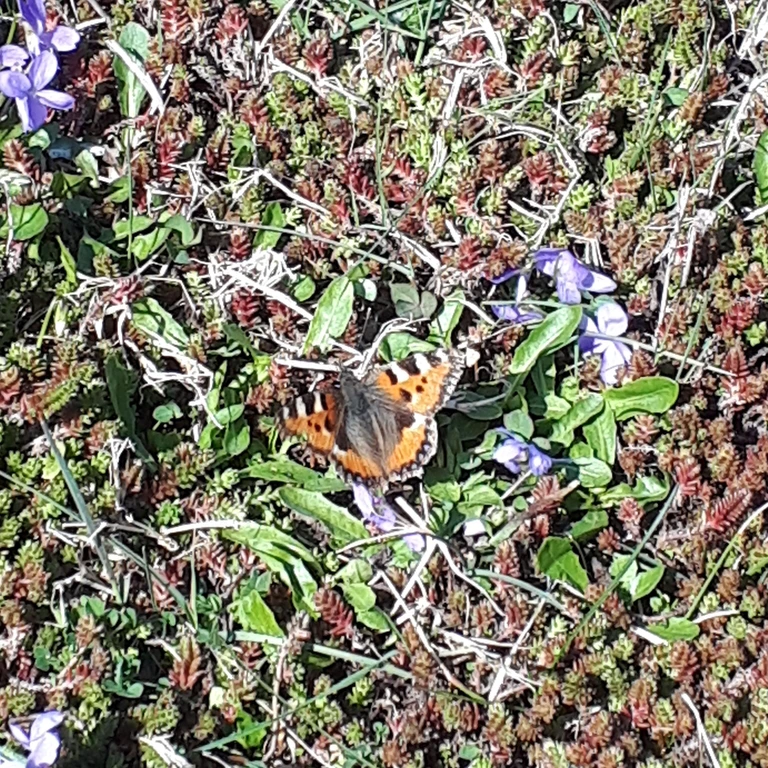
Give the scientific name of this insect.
Aglais urticae
